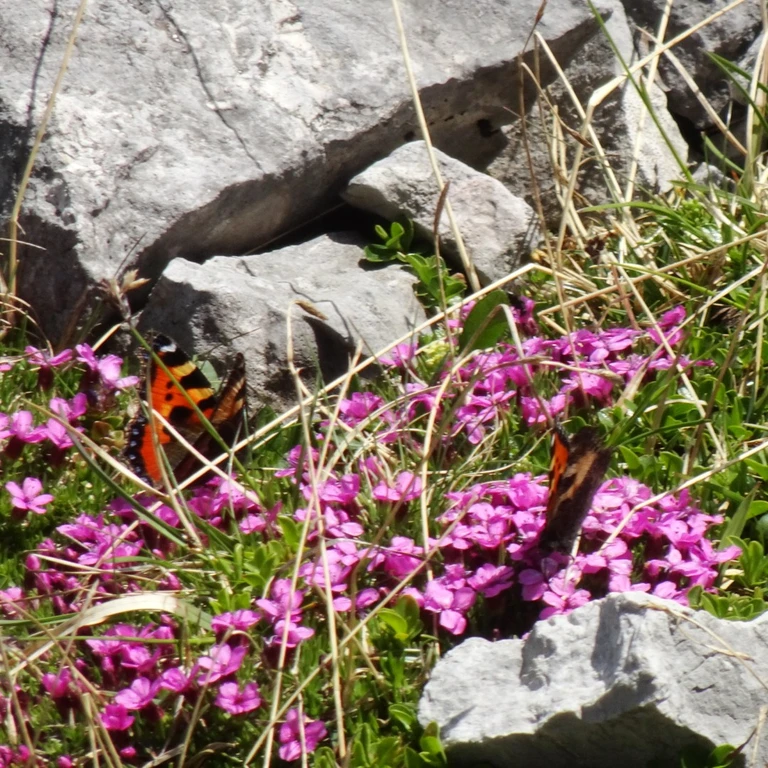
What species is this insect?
Aglais urticae
